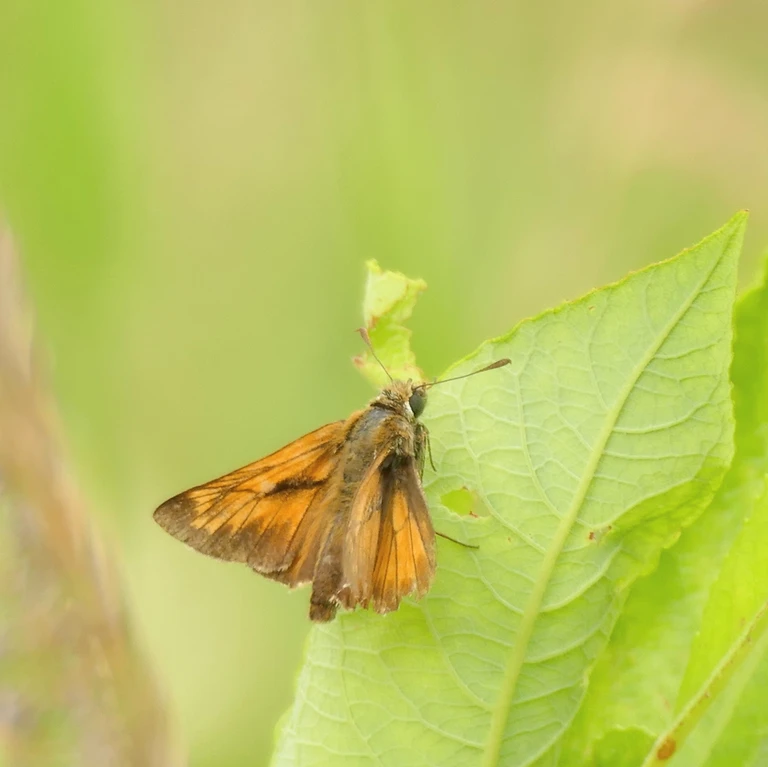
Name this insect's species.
Ochlodes sylvanus (also Ochlodes venata)
